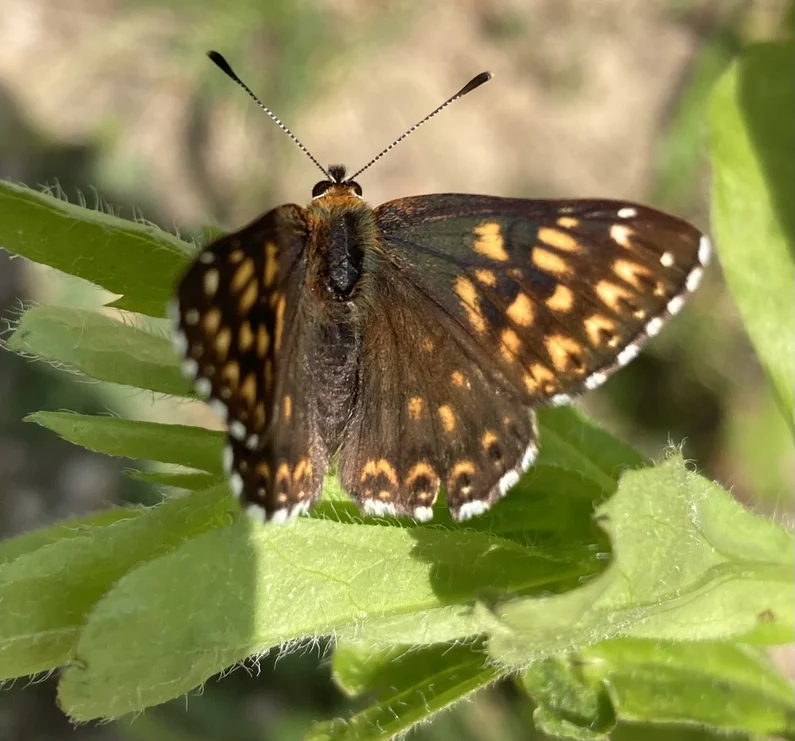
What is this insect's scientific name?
Hamearis lucina
